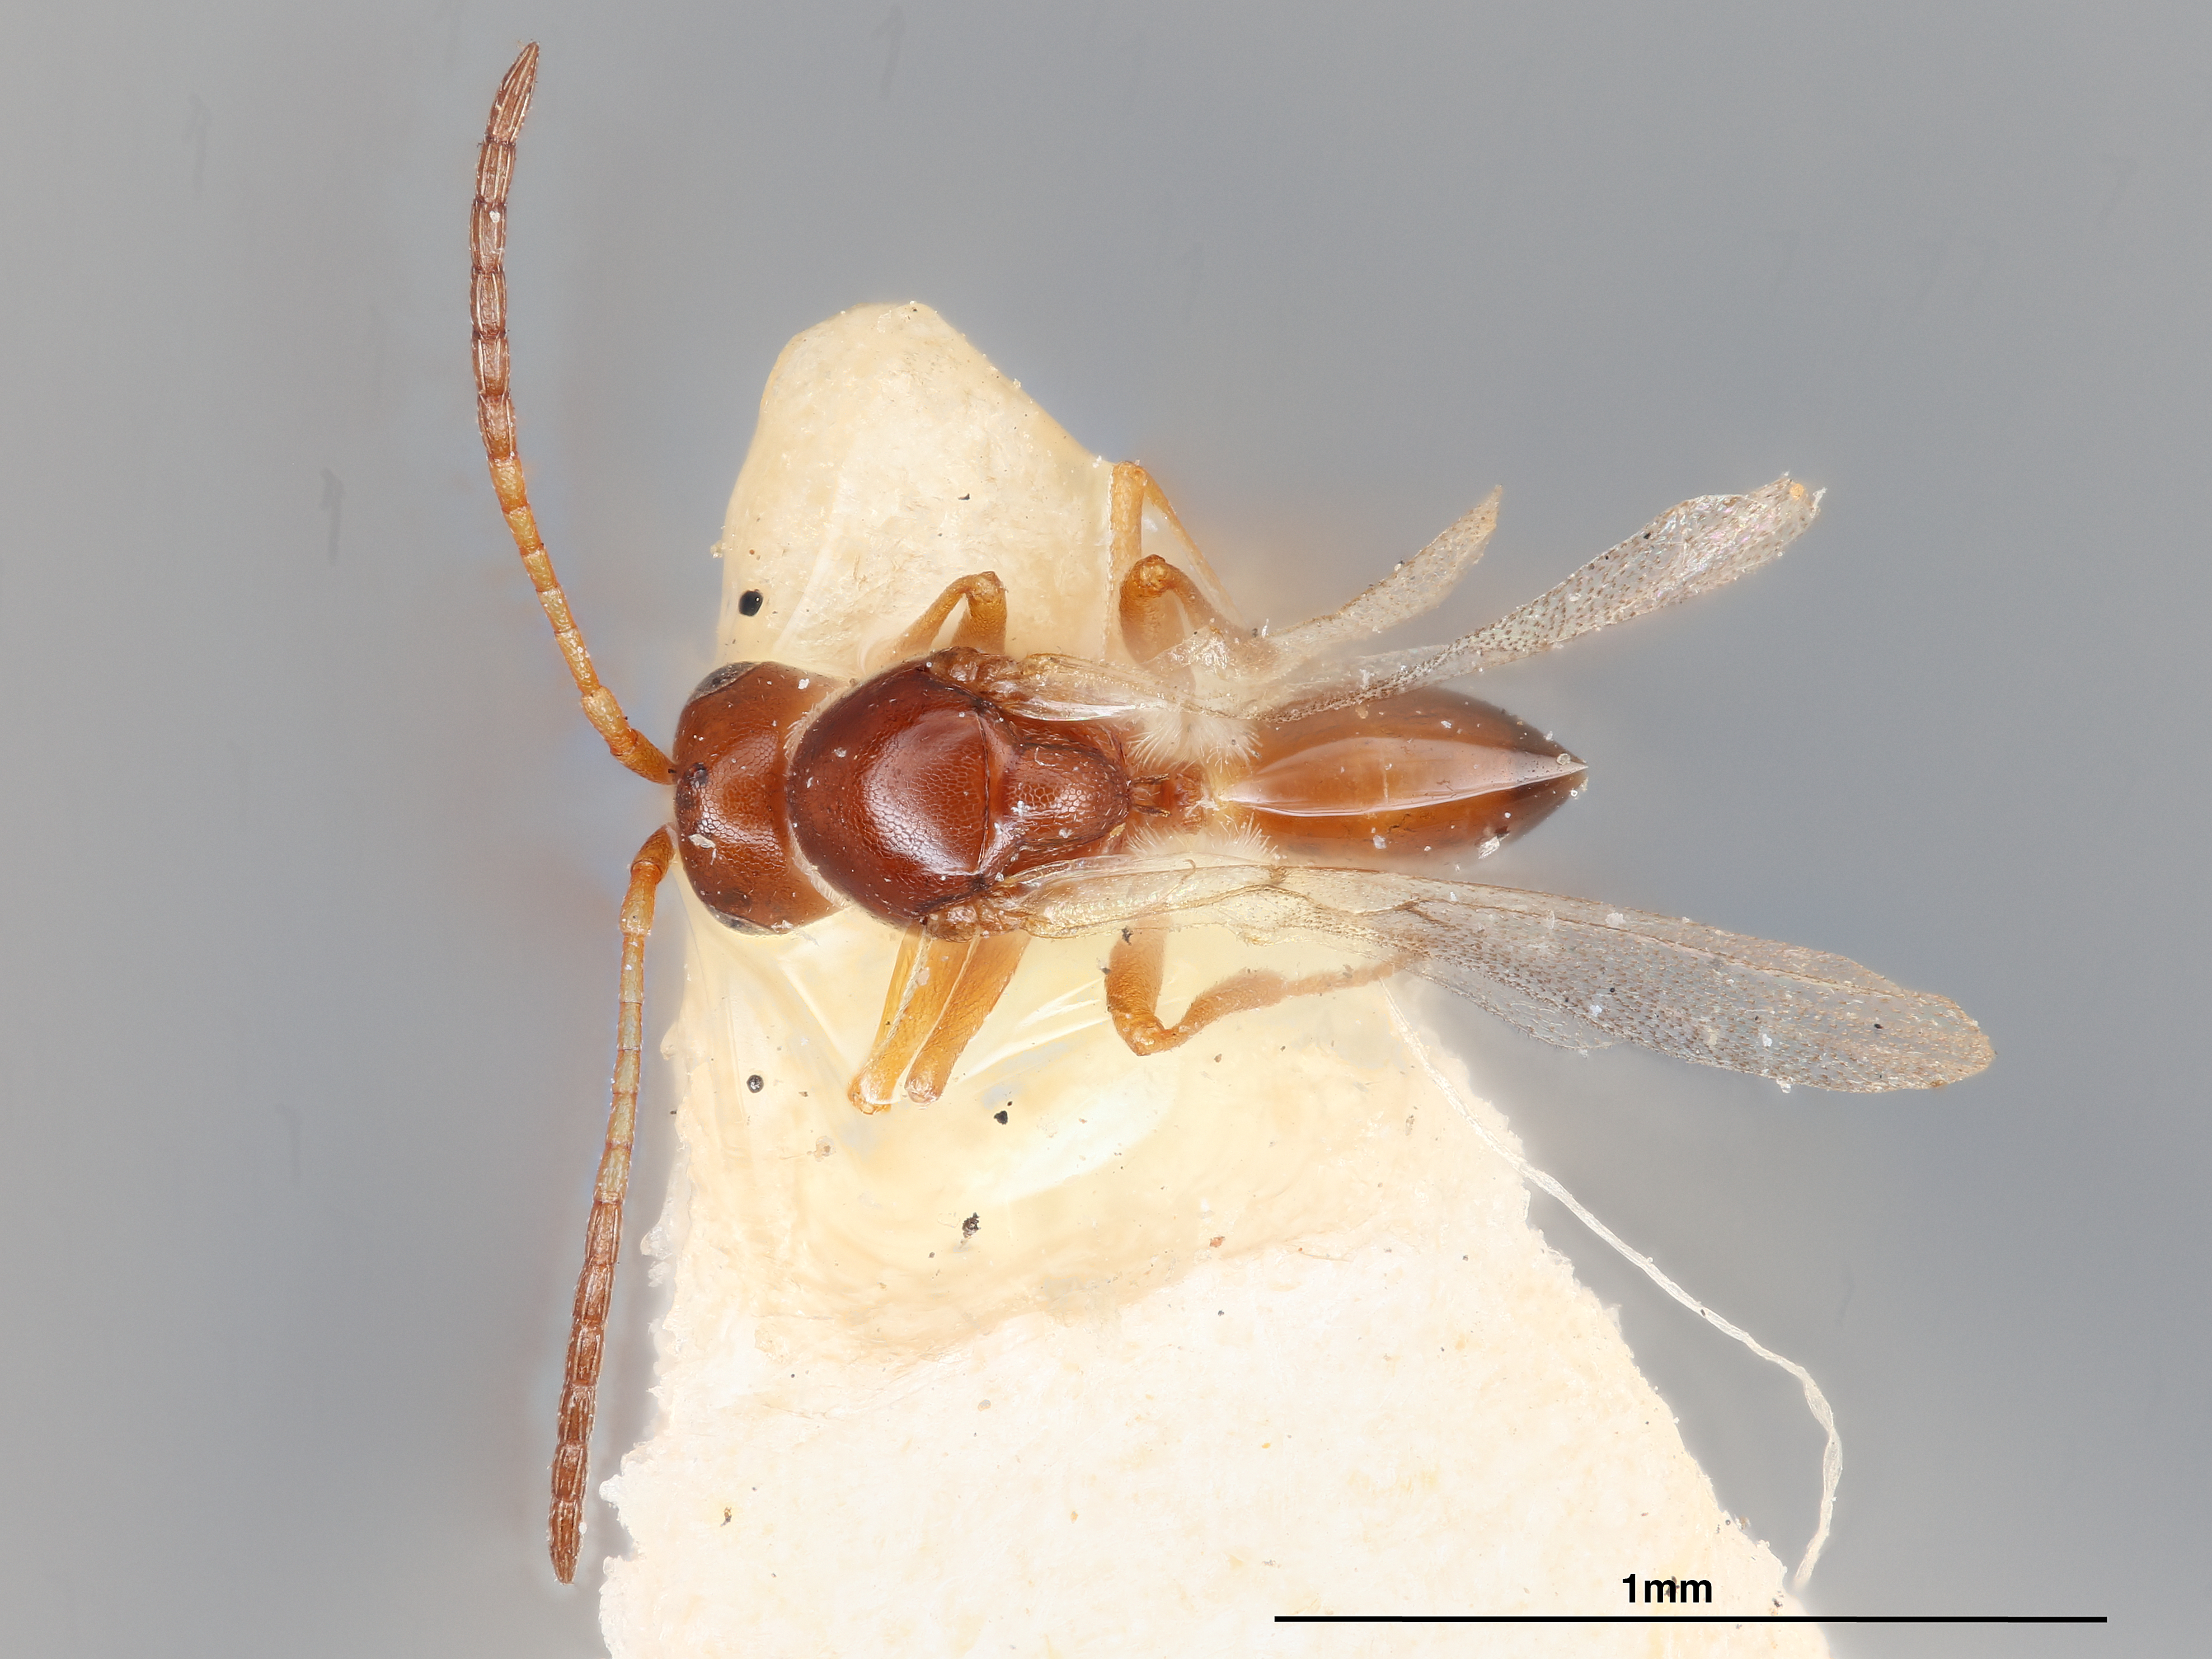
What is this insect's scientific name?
Lytoxysta brevipalpis
